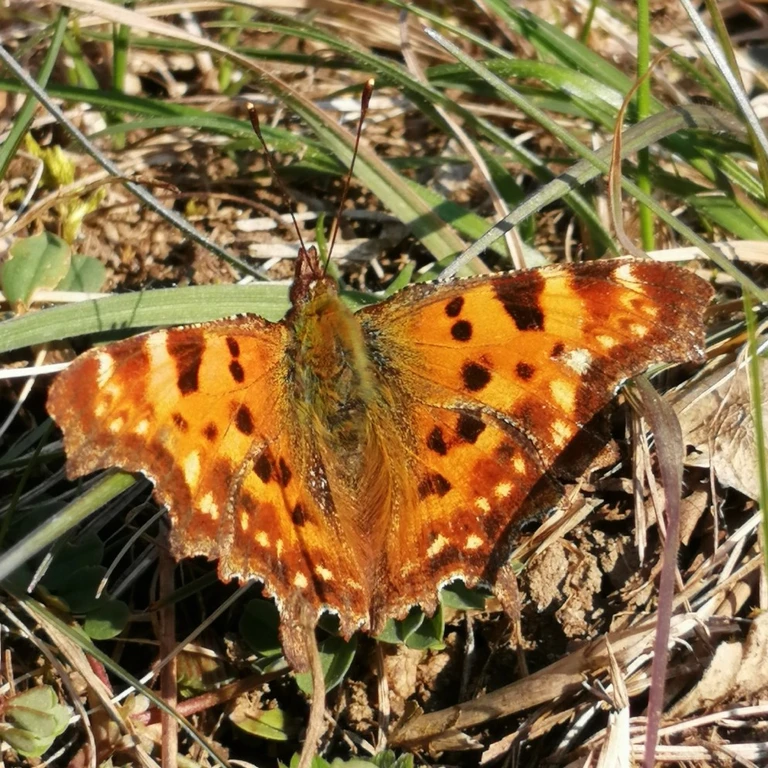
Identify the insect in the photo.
Polygonia c-album
